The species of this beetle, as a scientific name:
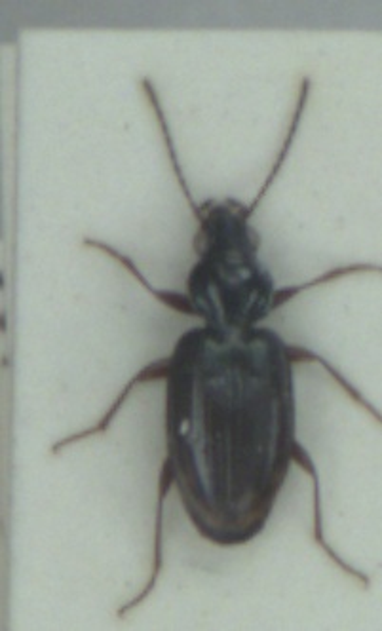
Bembidion iricolor
